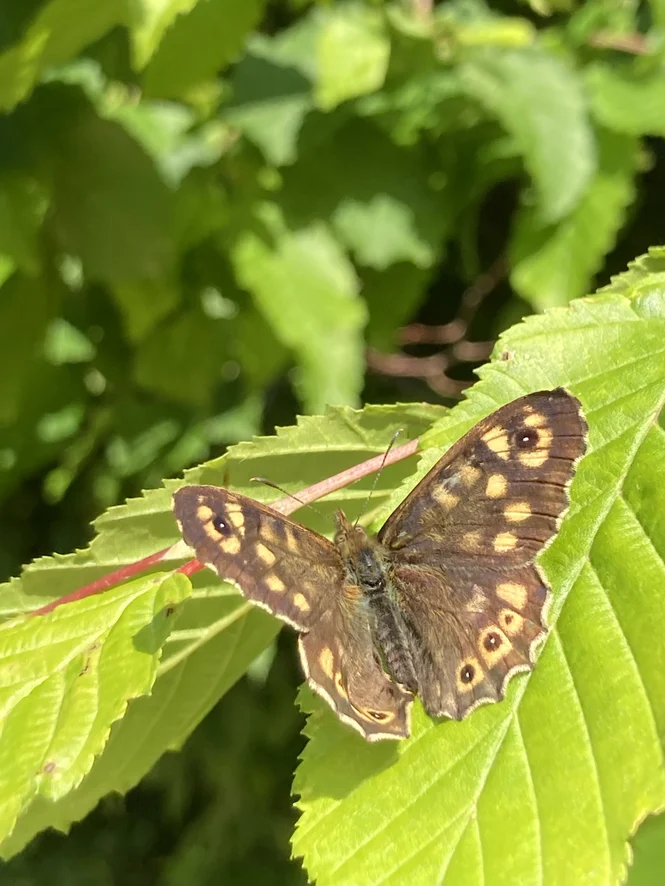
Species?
Pararge aegeria
